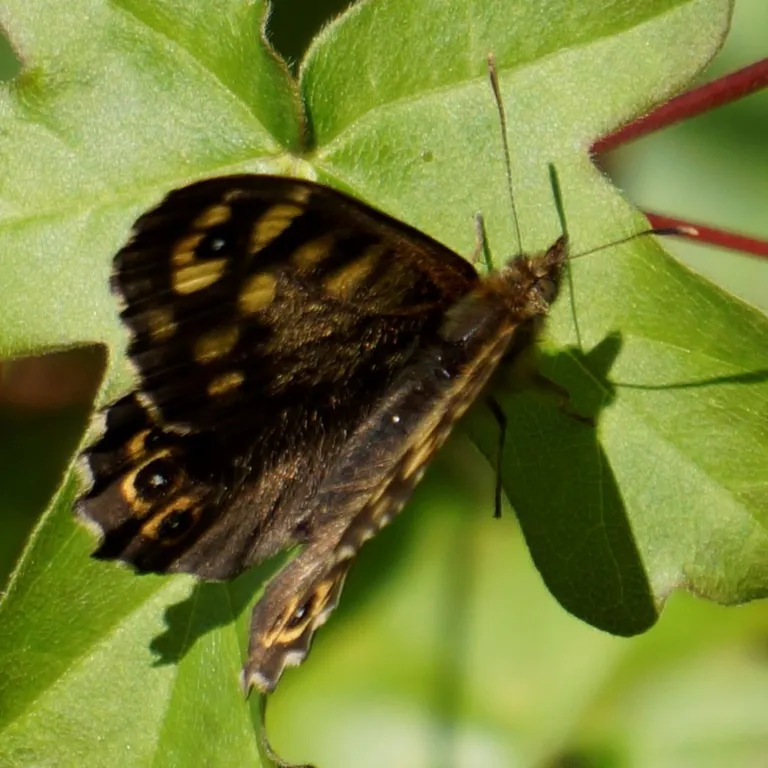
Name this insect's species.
Pararge aegeria
